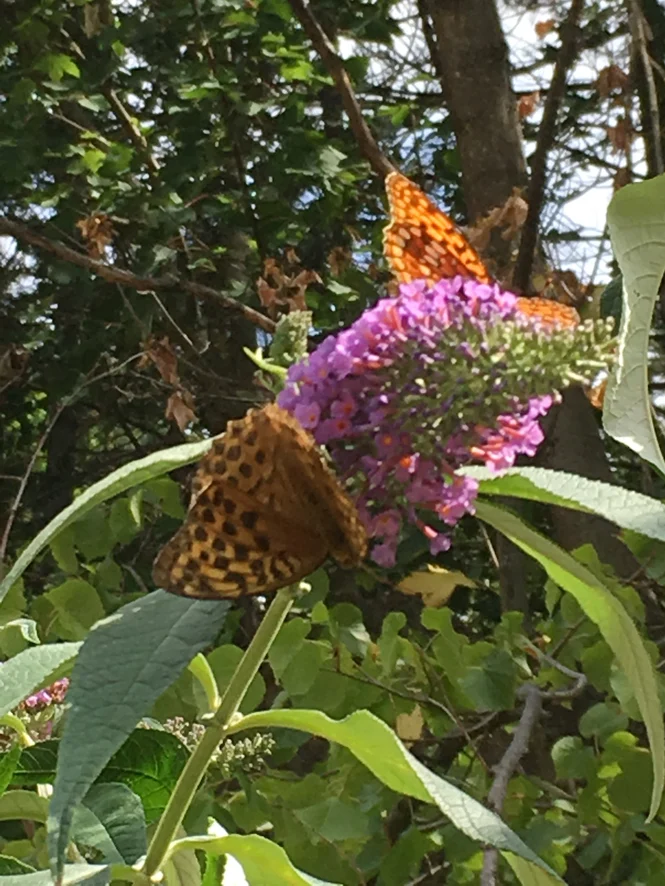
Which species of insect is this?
Argynnis paphia
